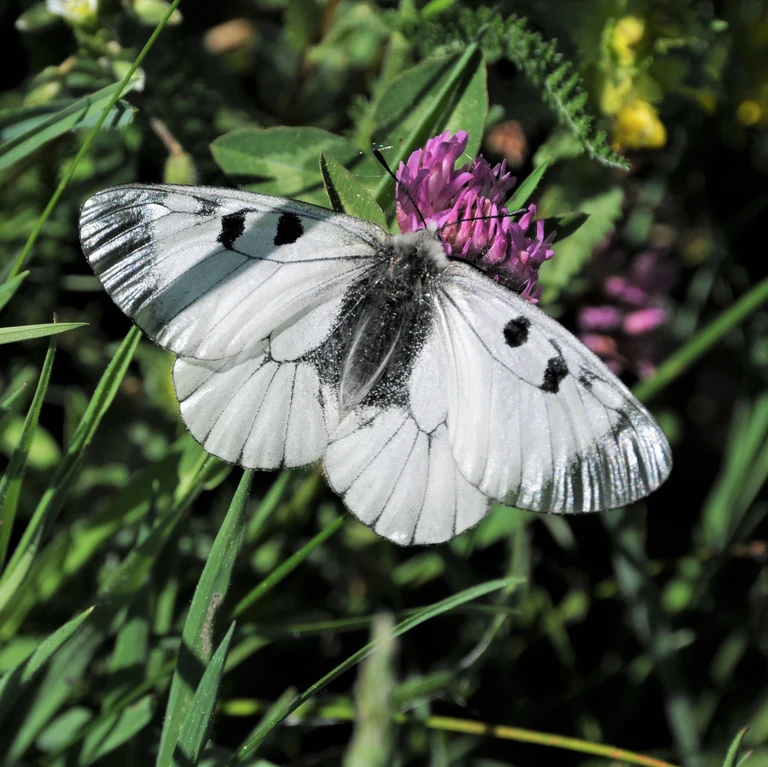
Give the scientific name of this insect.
Parnassius mnemosyne
